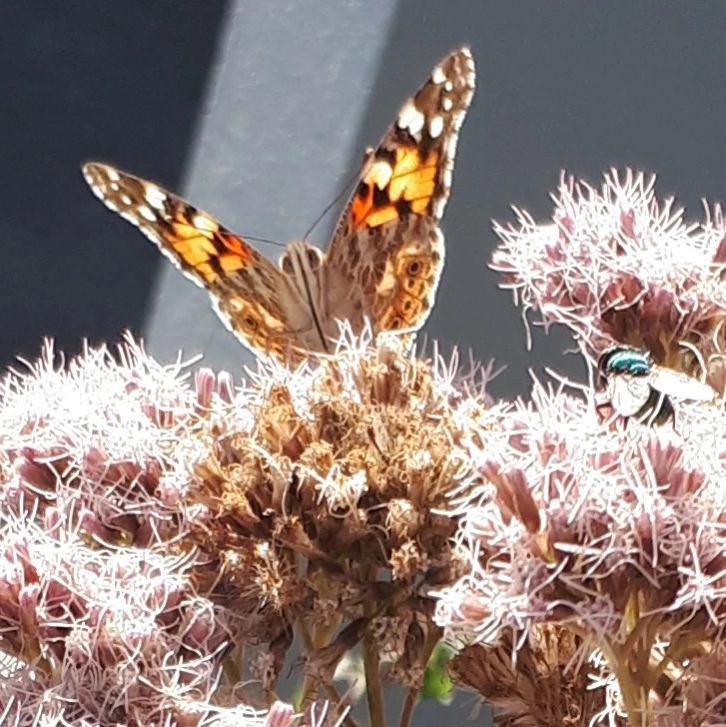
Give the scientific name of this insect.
Vanessa cardui
